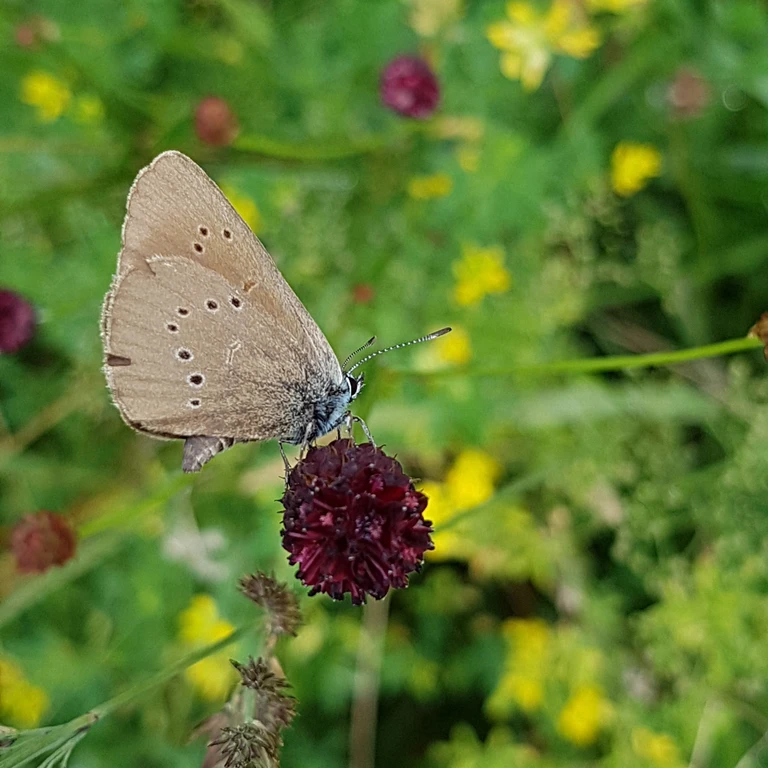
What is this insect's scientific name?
Phengaris nausithous (also Maculinea nausithous)
